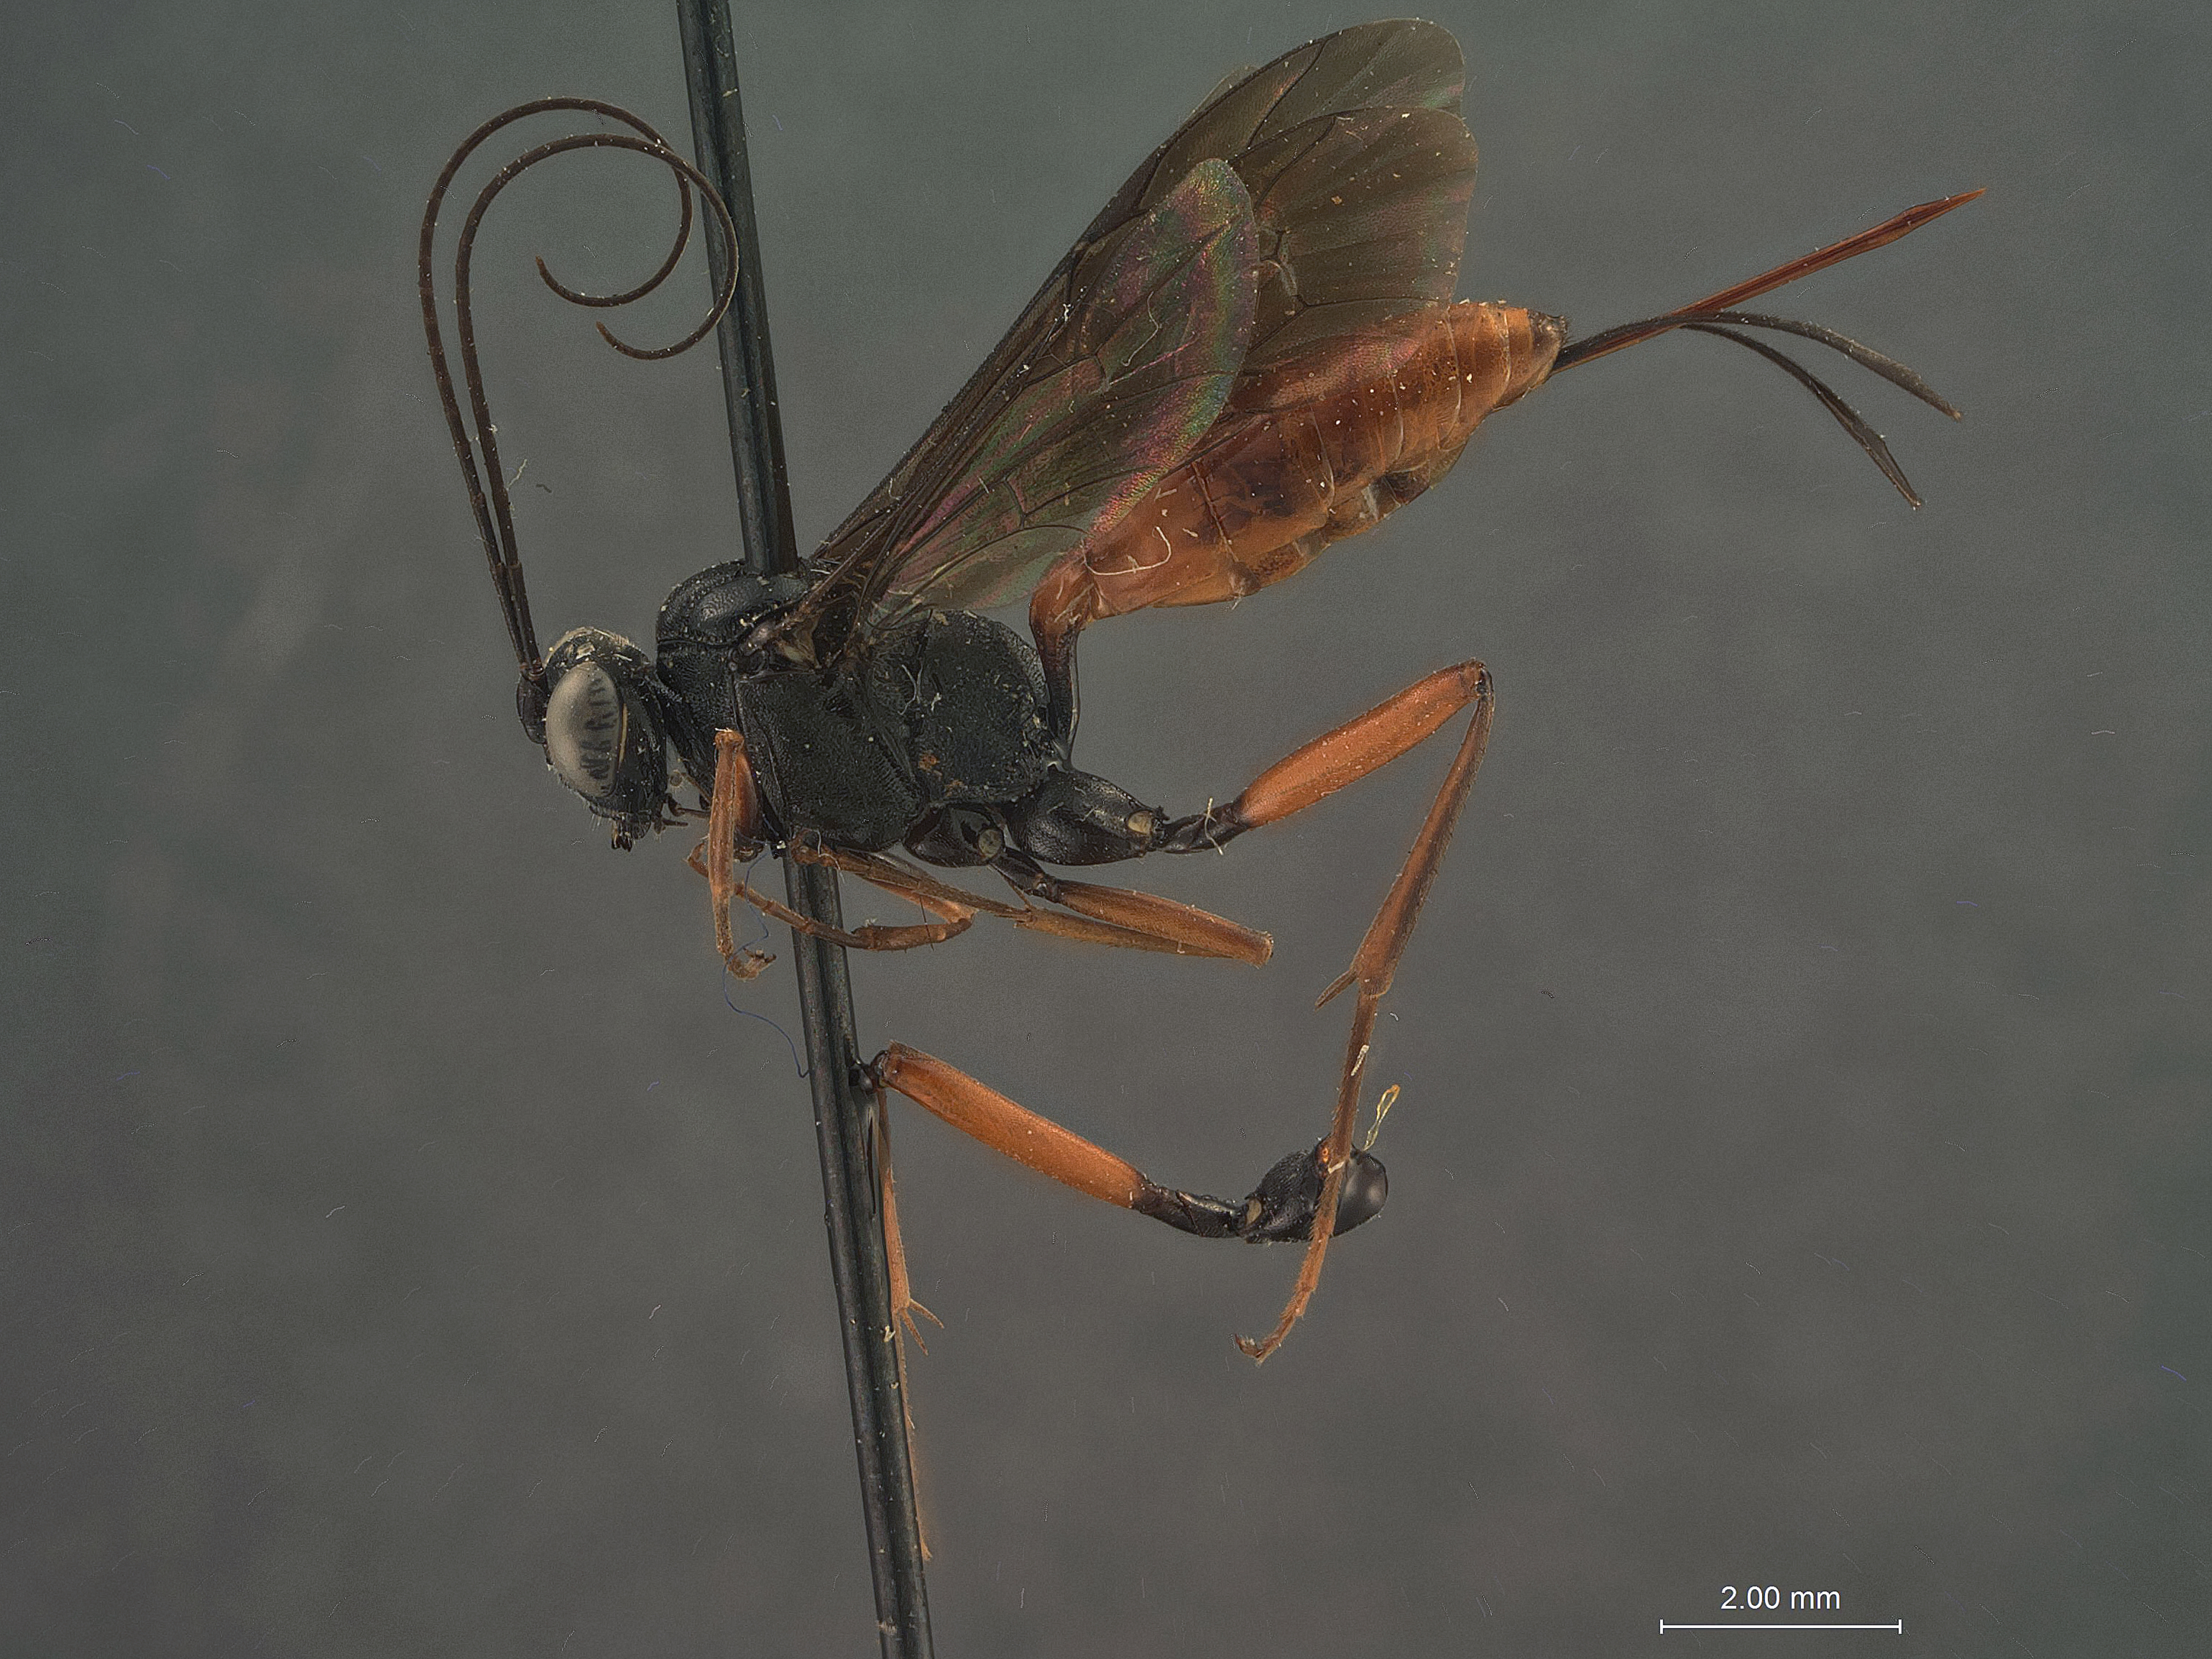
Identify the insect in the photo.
Cryptus mutatus
